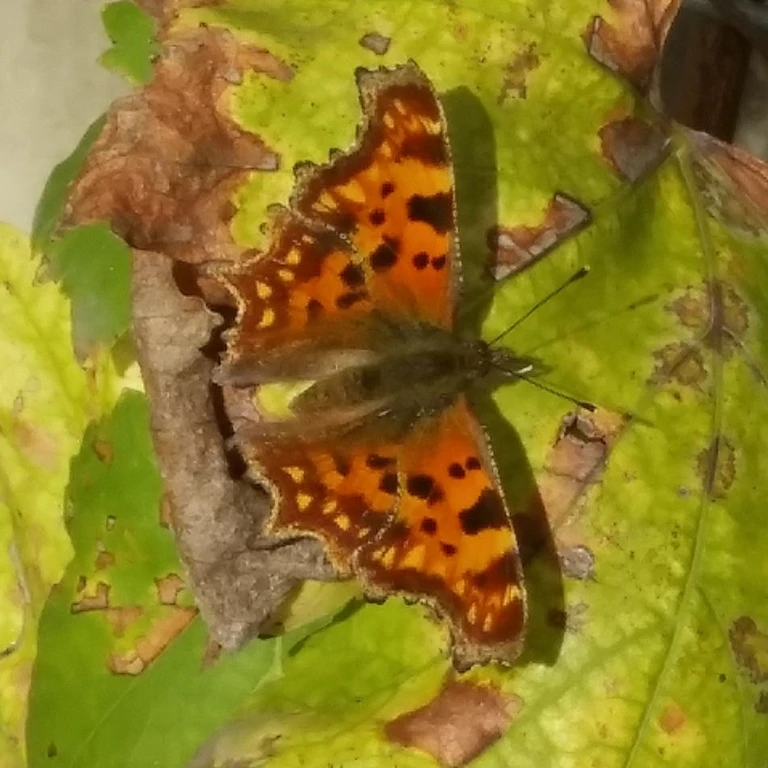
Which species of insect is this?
Polygonia c-album
